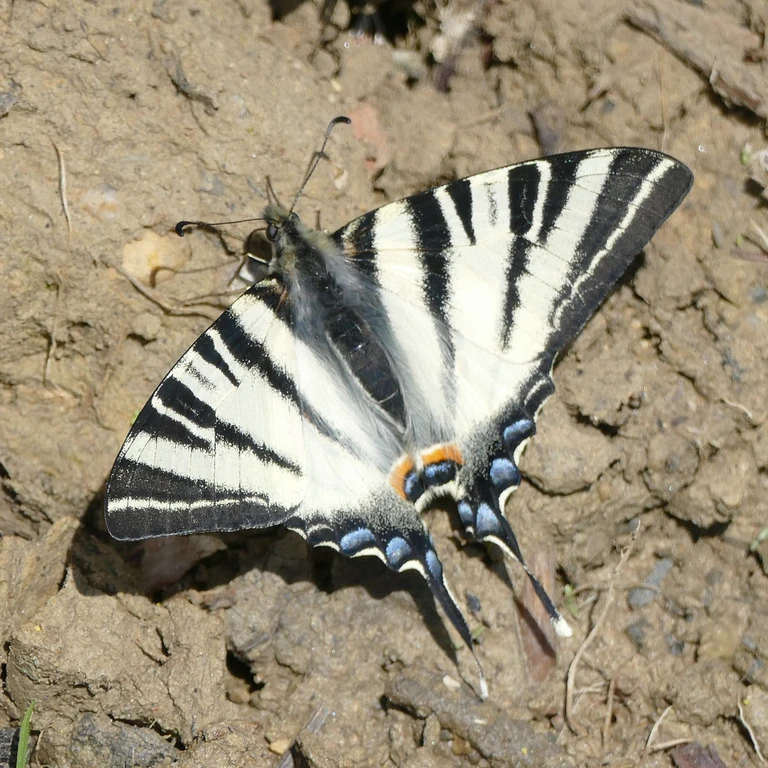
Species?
Iphiclides podalirius
